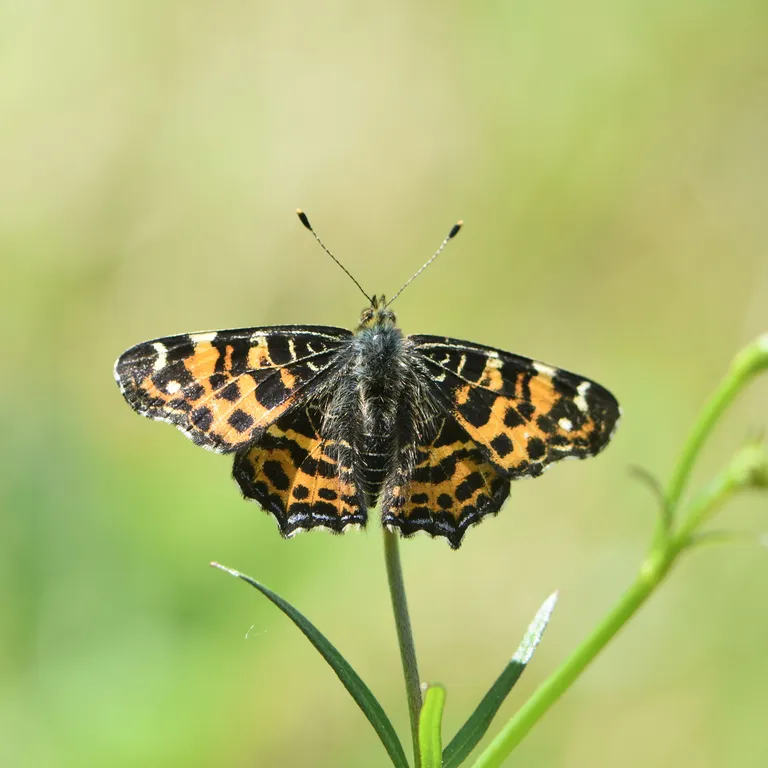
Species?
Araschnia levana
